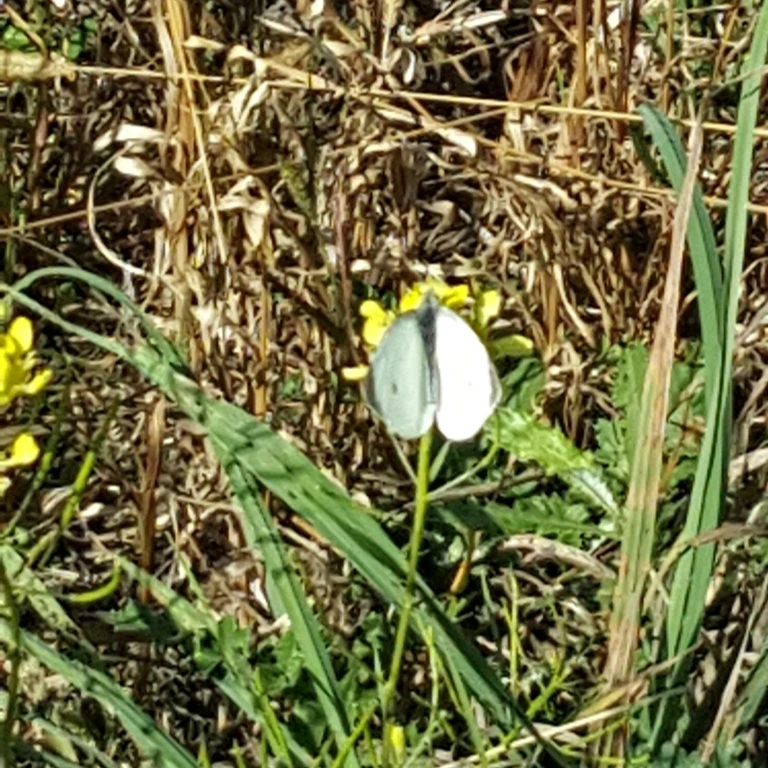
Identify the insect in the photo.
Pieris rapae
